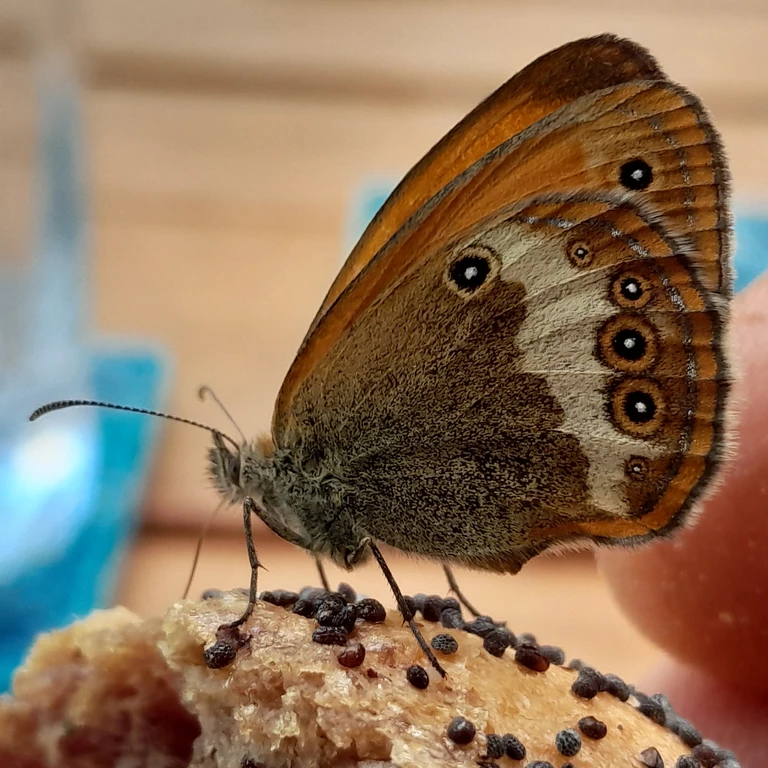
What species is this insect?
Coenonympha arcania
